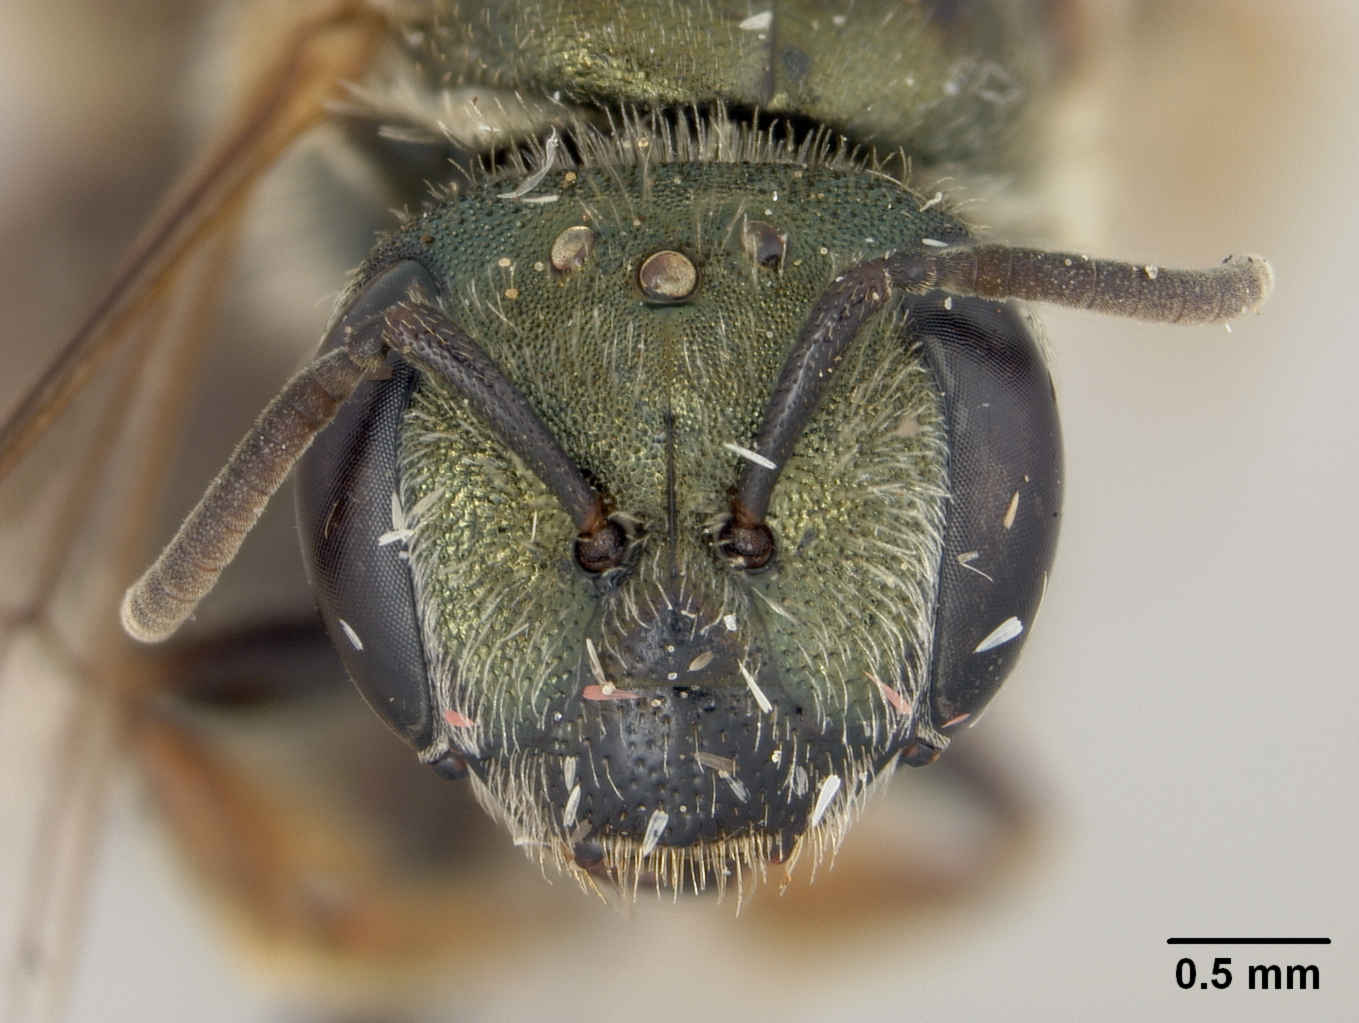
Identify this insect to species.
Halictus pseudovagans
